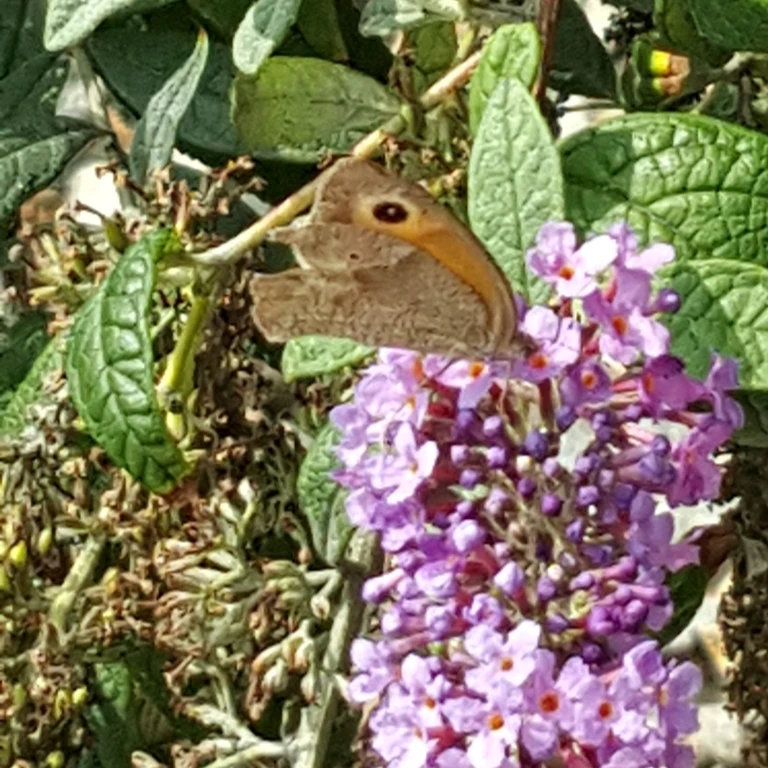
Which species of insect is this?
Maniola jurtina
